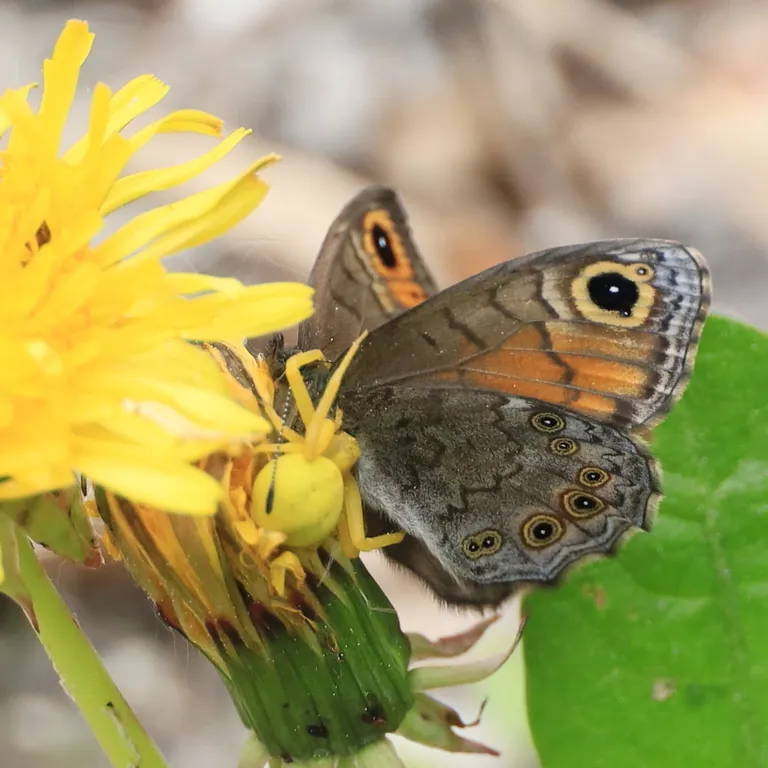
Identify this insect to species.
Lasiommata petropolitana (also Pararge petropolitana)
